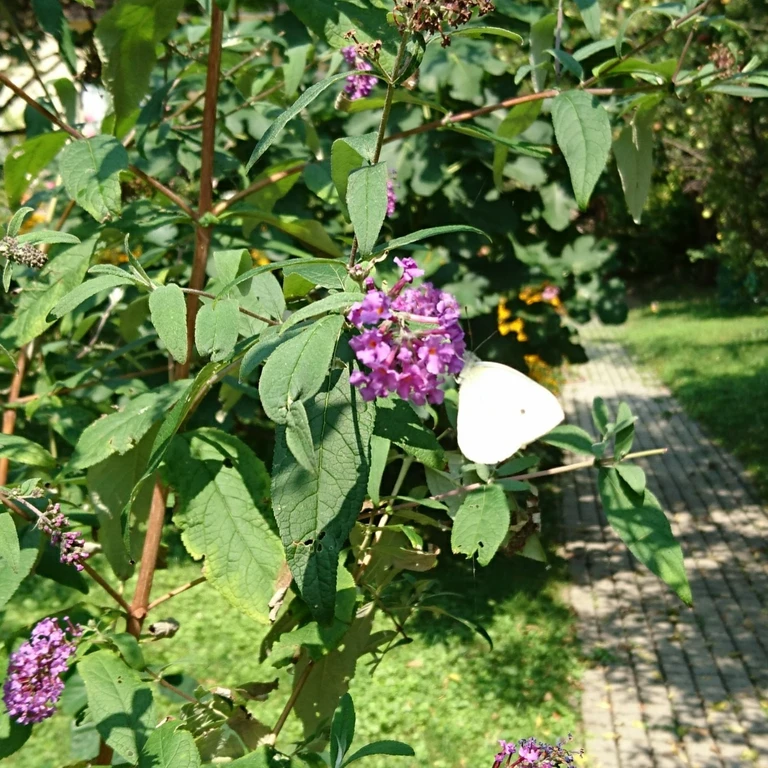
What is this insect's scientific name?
Pieris brassicae
